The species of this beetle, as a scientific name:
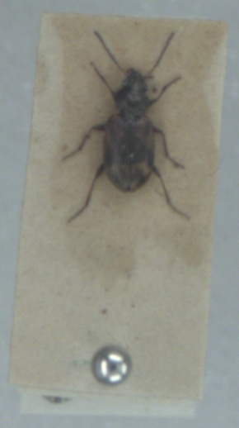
Bembidion semipunctatum
